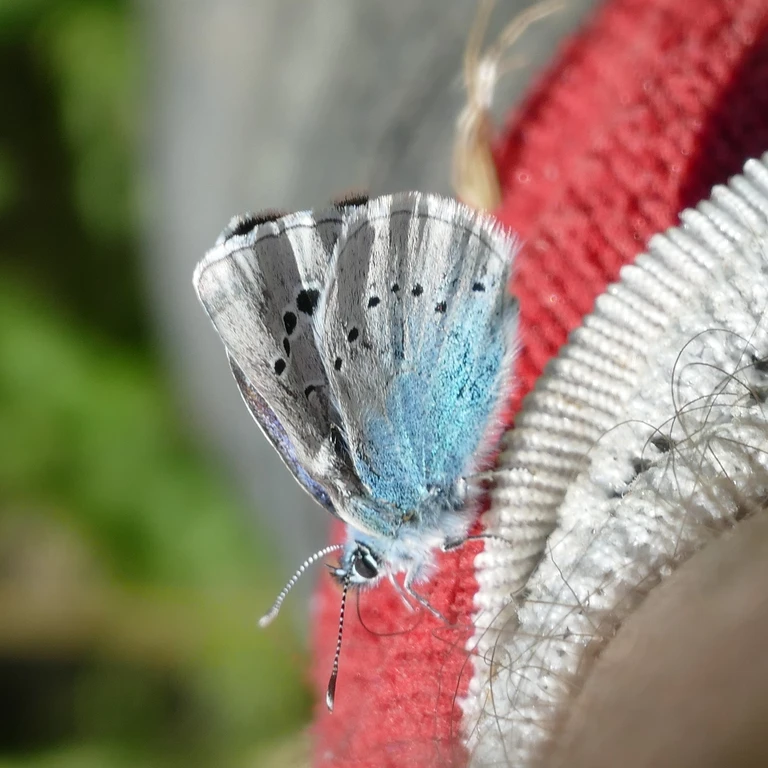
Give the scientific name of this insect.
Glaucopsyche alexis
